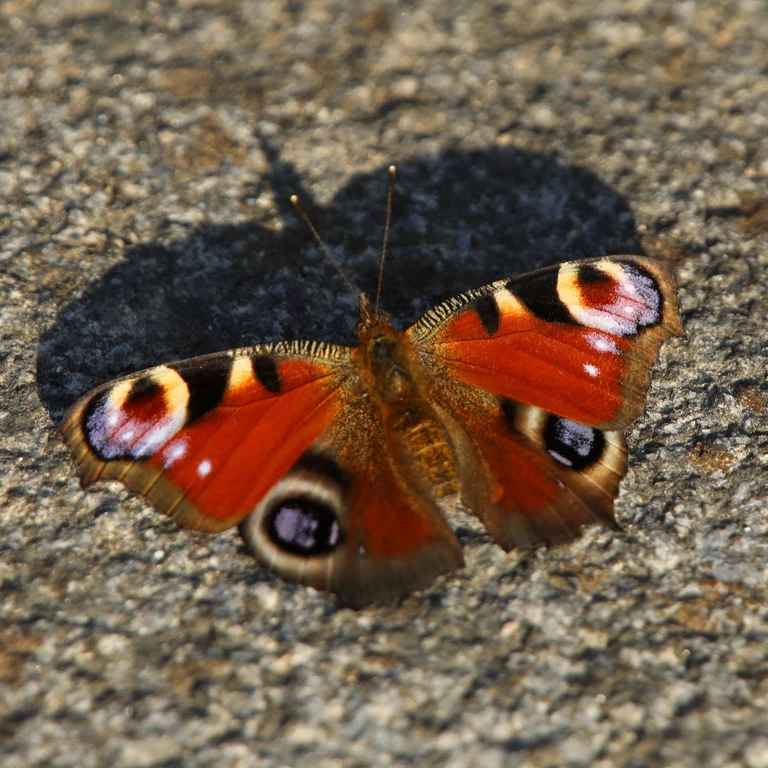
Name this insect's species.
Aglais io
